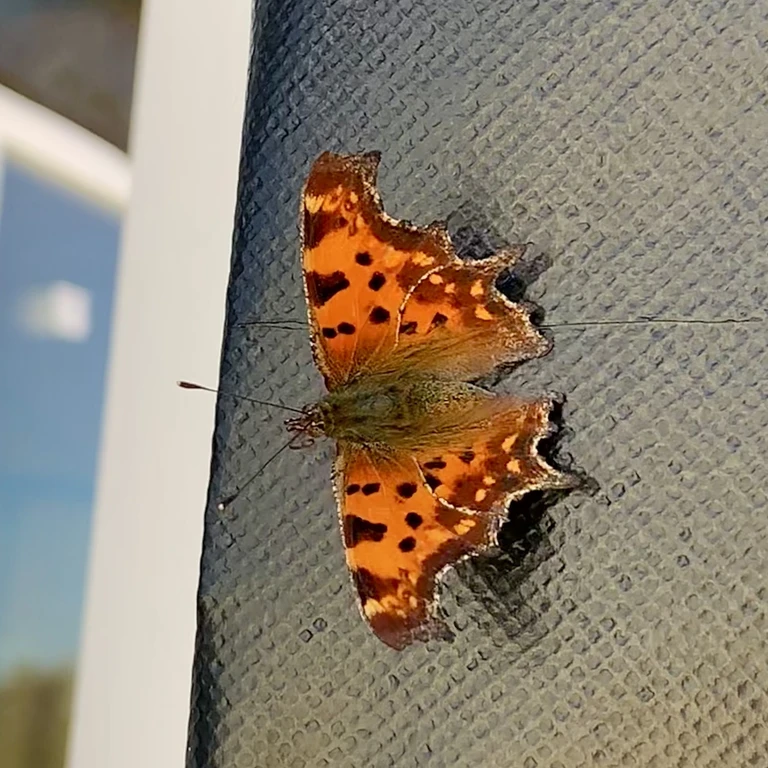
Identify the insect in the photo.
Polygonia c-album
